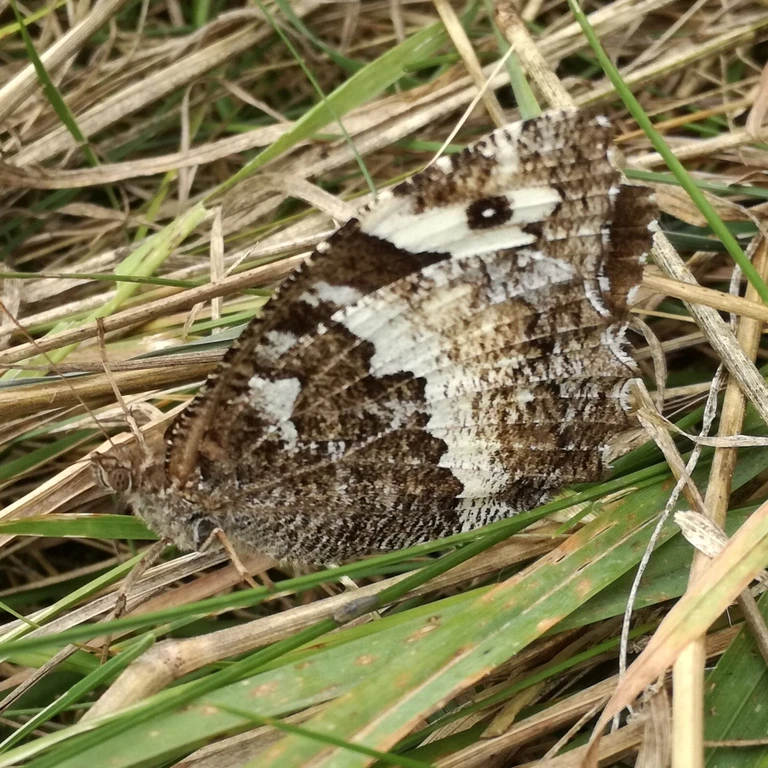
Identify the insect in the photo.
Brintesia circe
